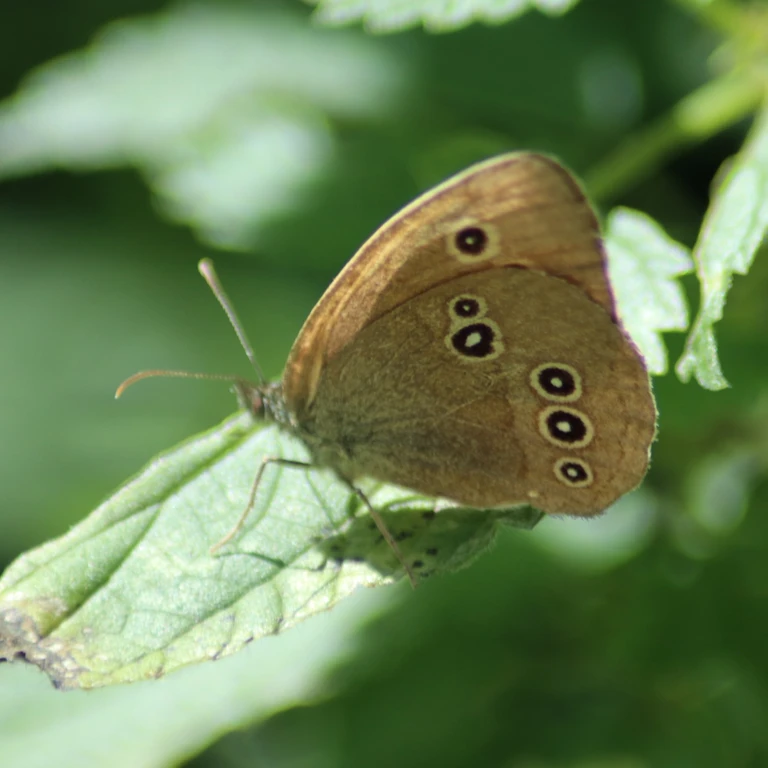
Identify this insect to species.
Aphantopus hyperantus
